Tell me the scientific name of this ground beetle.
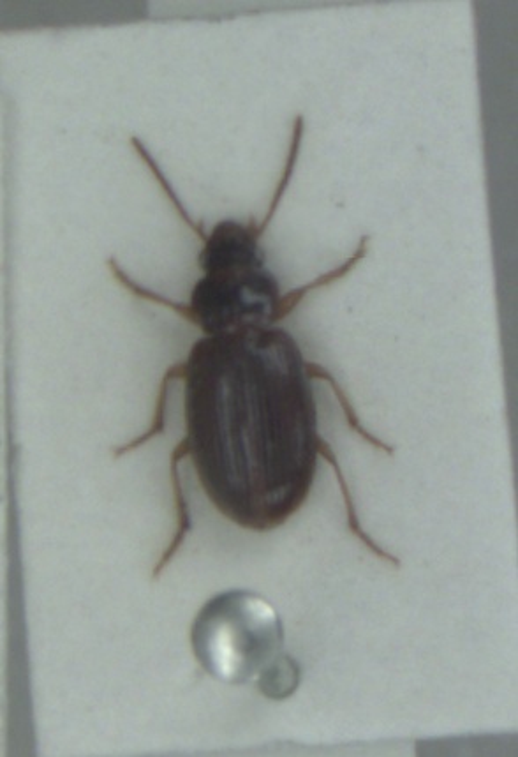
Bradycellus sharpi
